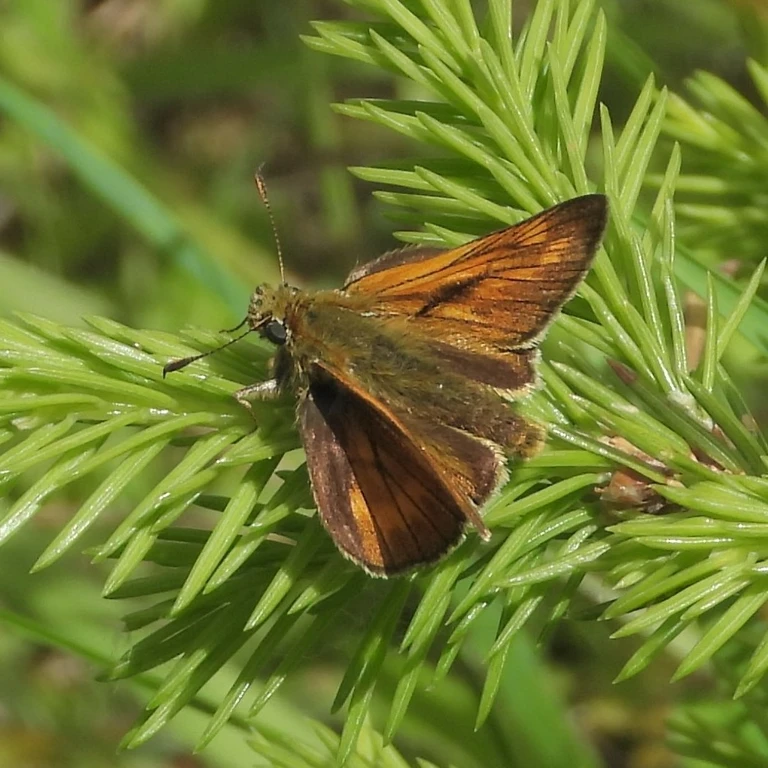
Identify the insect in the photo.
Ochlodes sylvanus (also Ochlodes venata)
